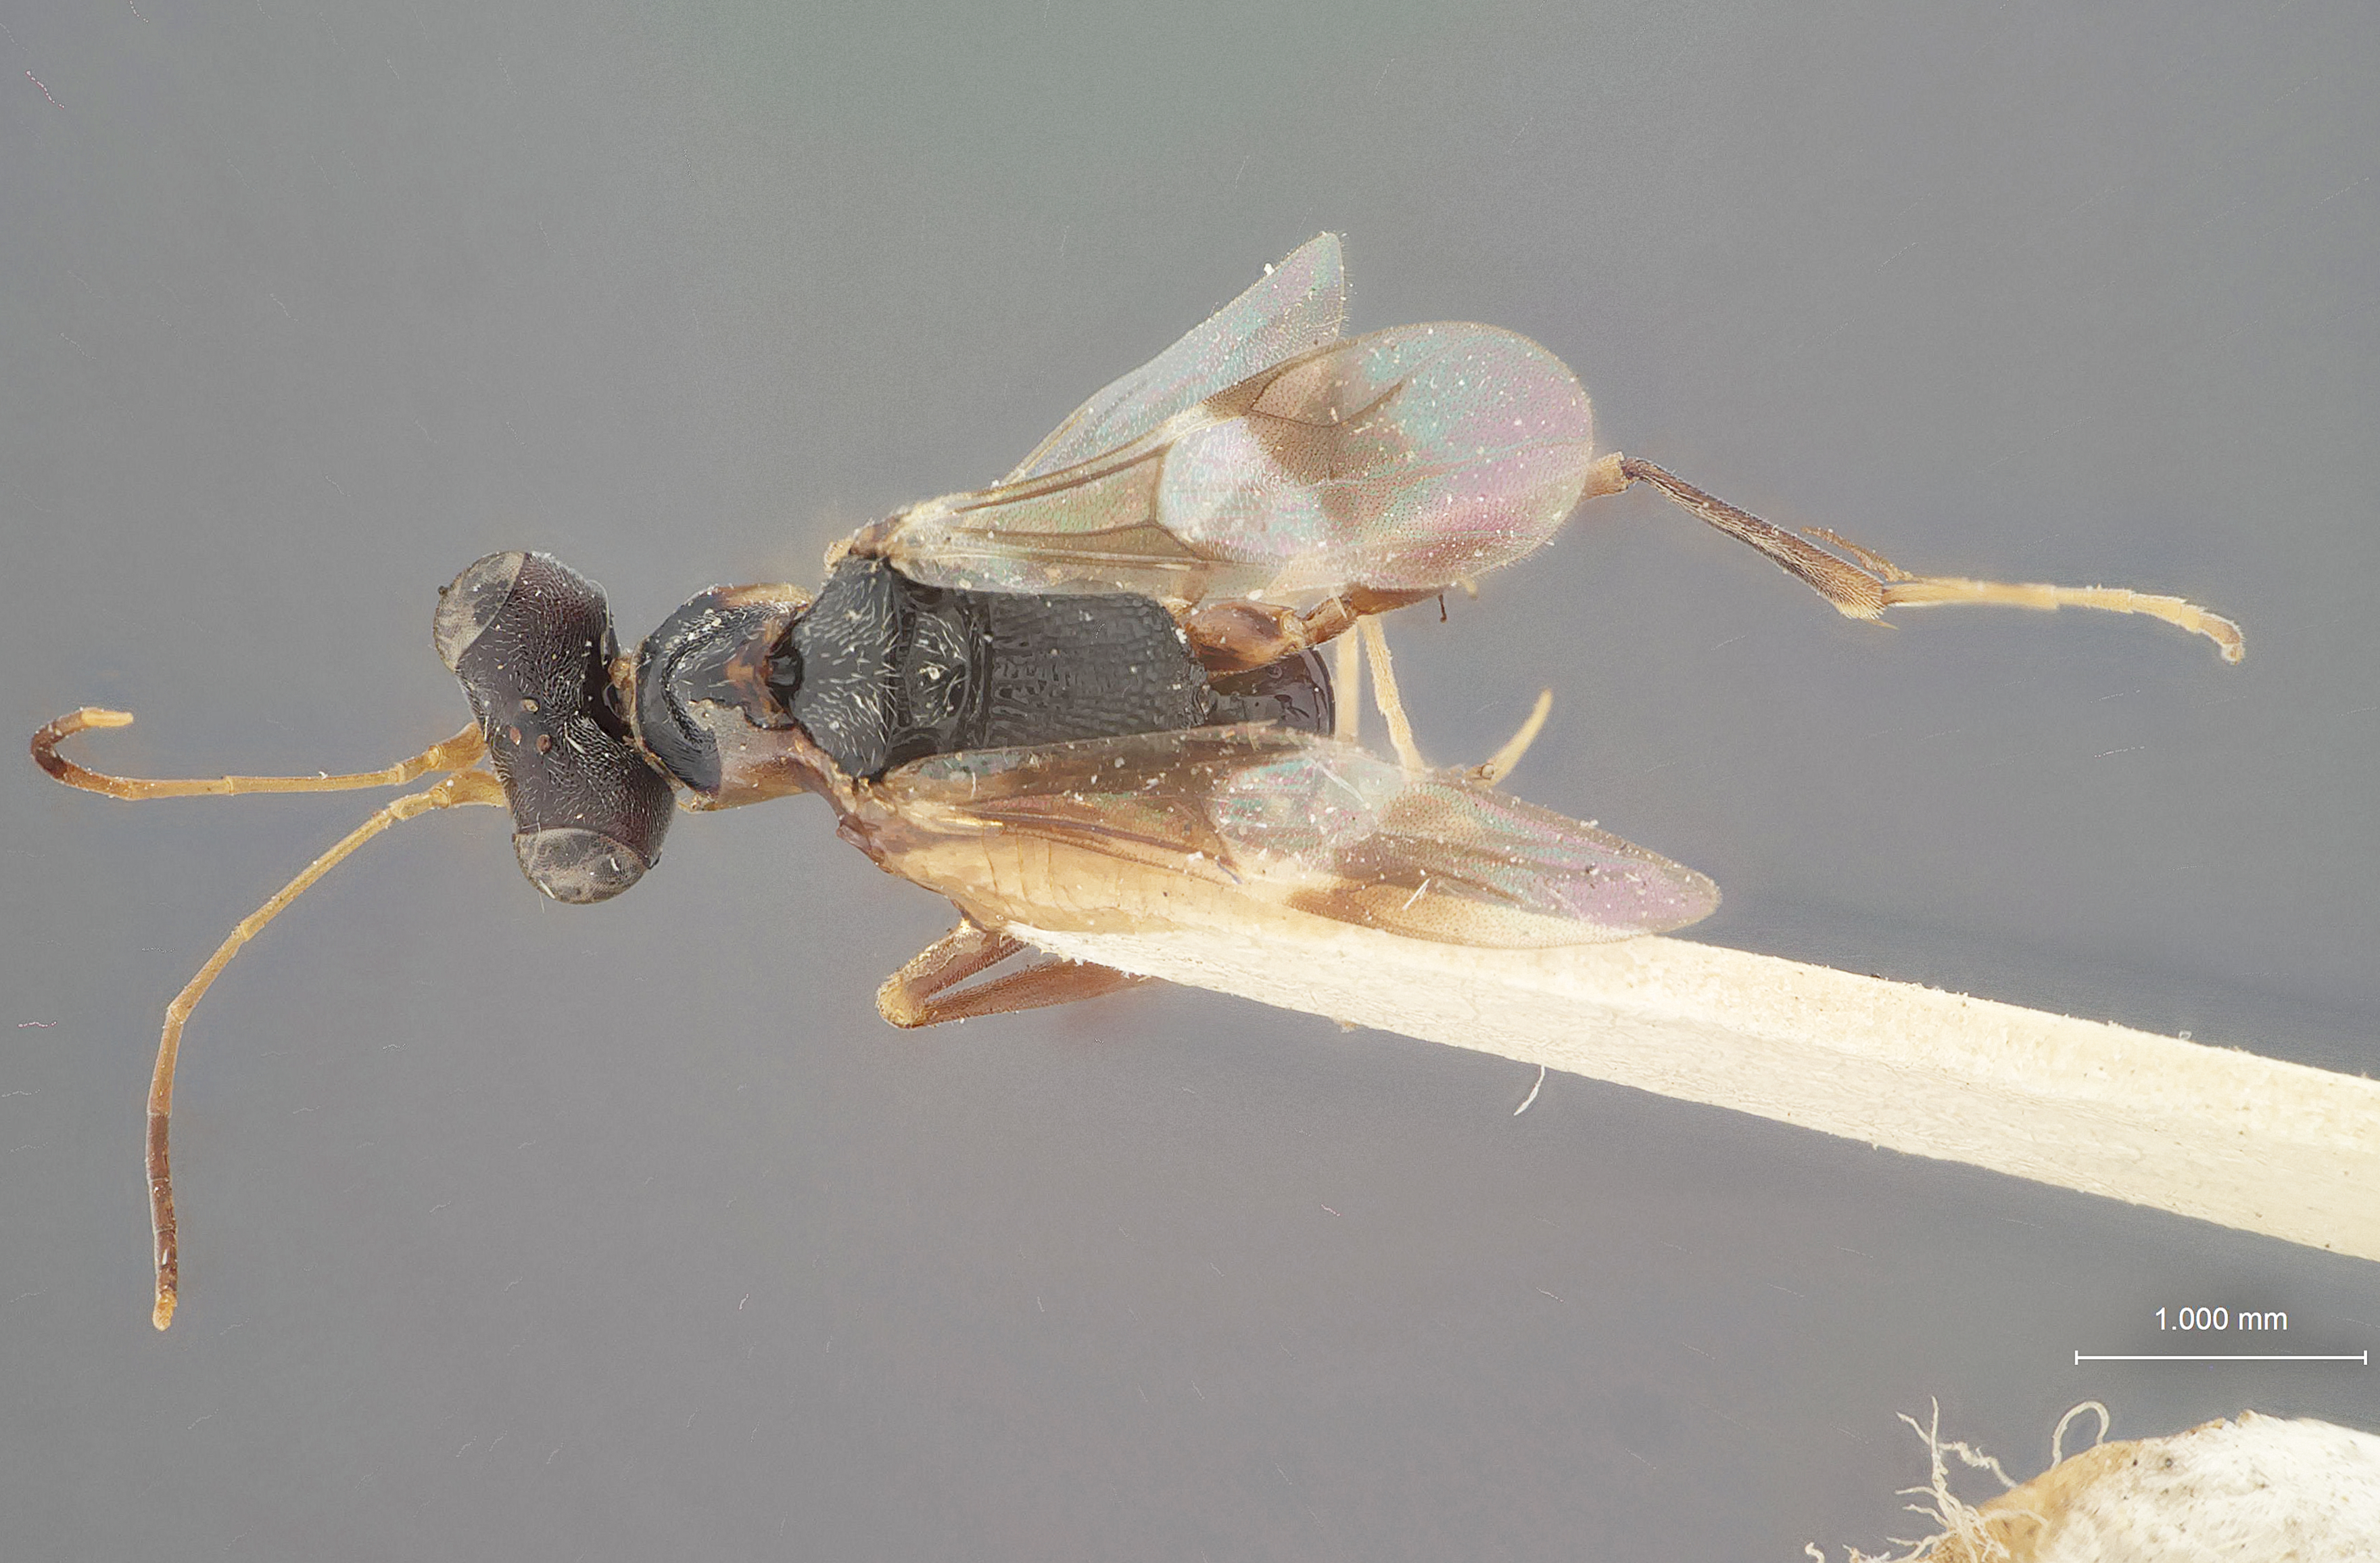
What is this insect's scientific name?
Dryinus ormenidis
